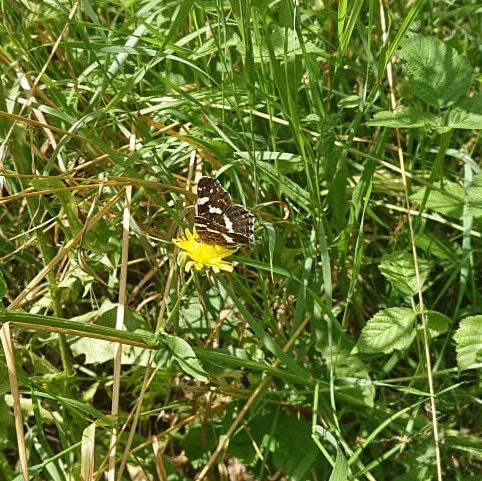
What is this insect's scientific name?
Araschnia levana
